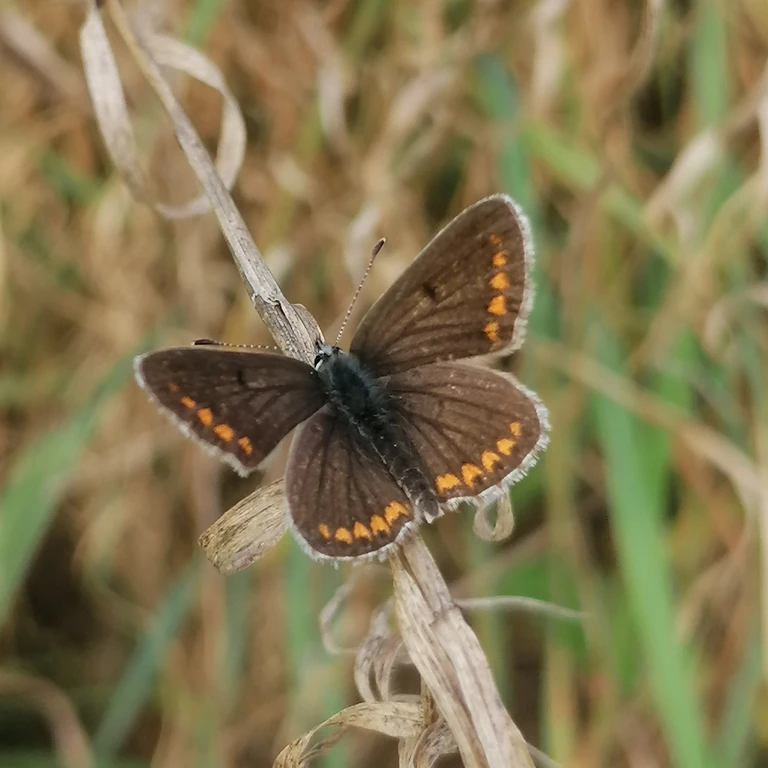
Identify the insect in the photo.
Aricia agestis/artaxerxes
